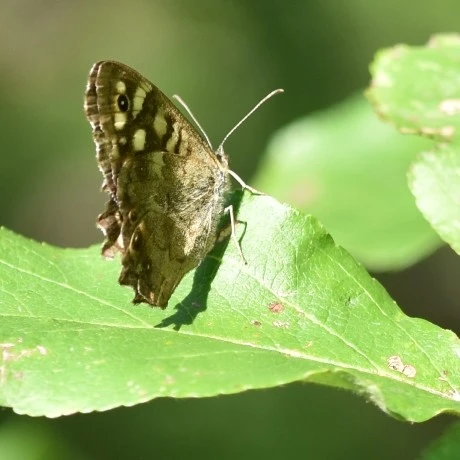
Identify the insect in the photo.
Pararge aegeria
